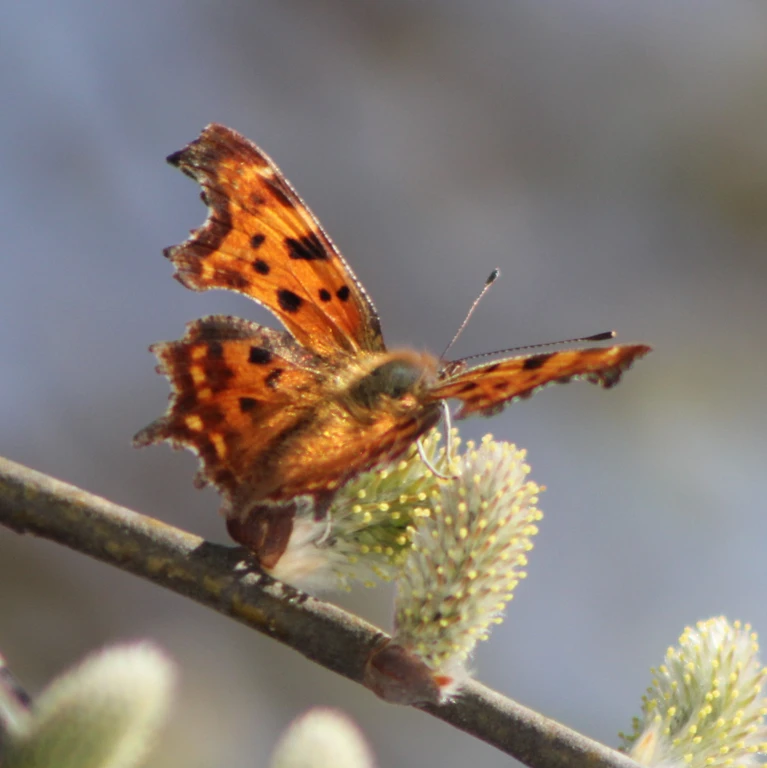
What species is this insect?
Polygonia c-album
